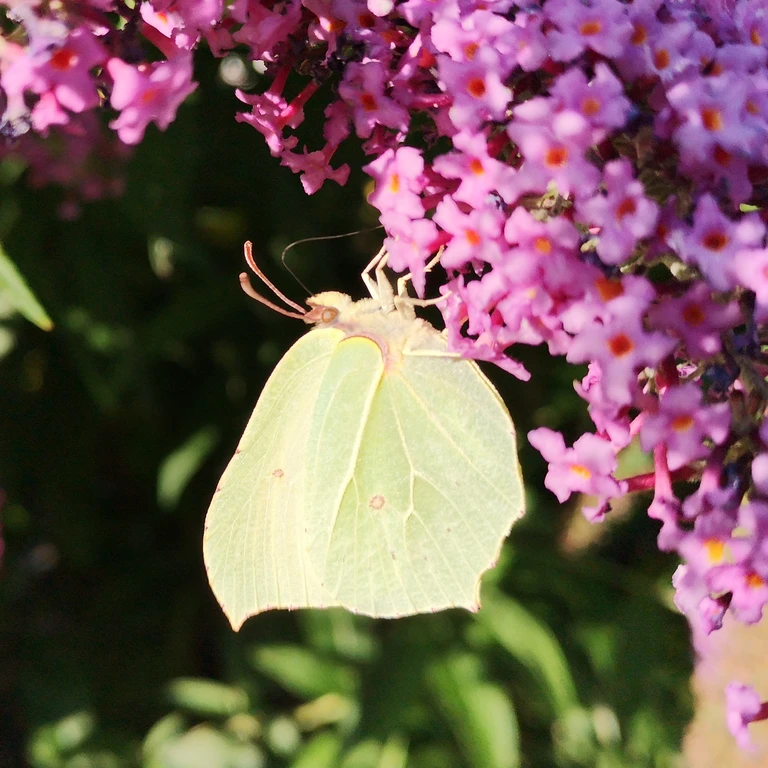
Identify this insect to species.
Gonepteryx rhamni
